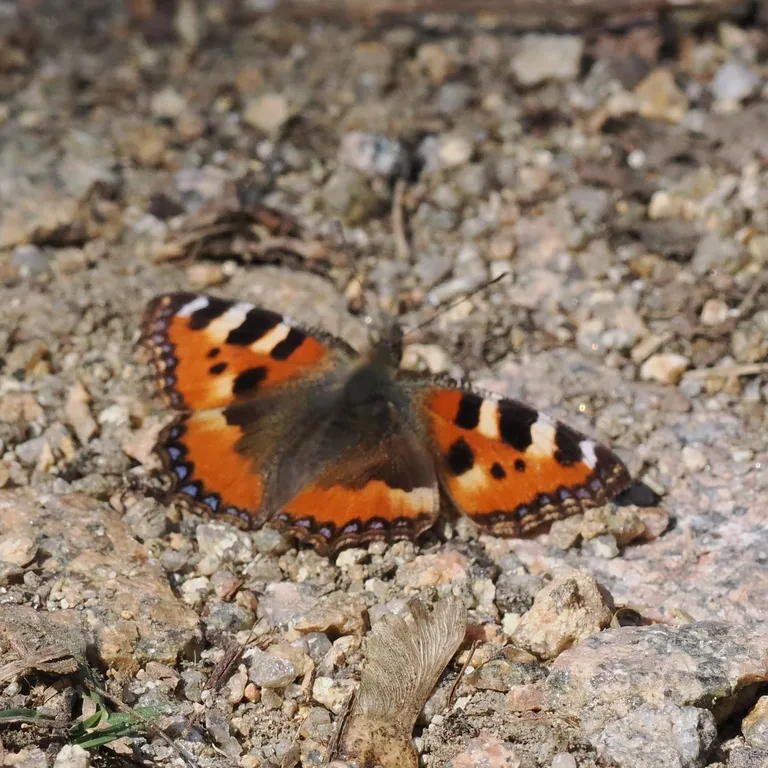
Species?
Aglais urticae
